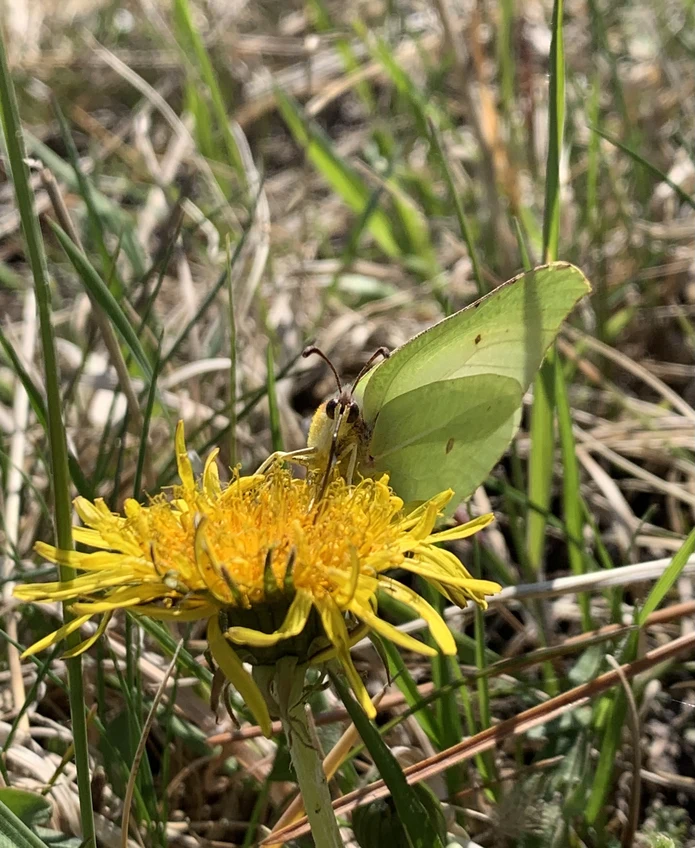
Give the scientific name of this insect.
Gonepteryx rhamni
